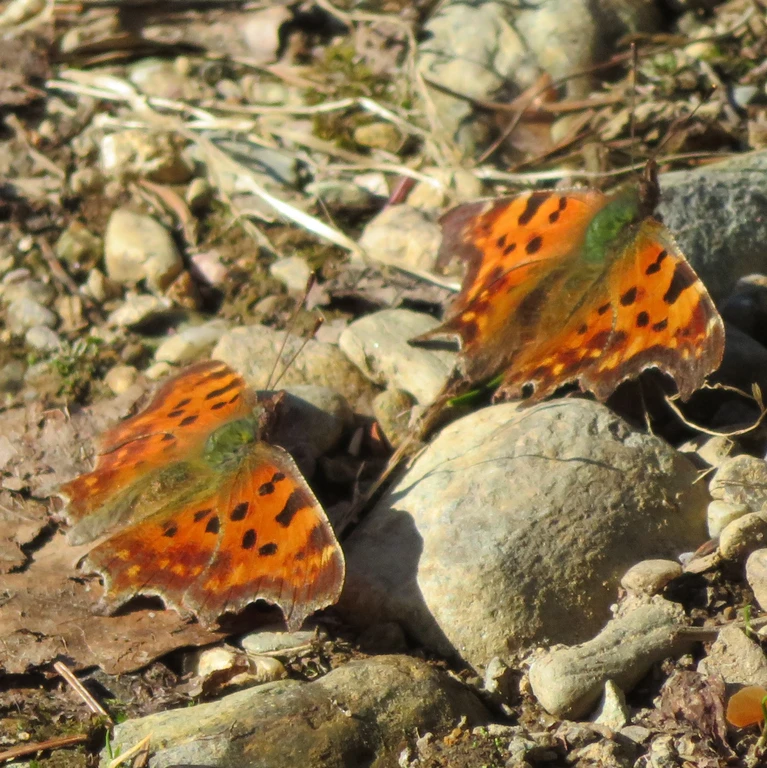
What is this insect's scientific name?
Polygonia c-album
